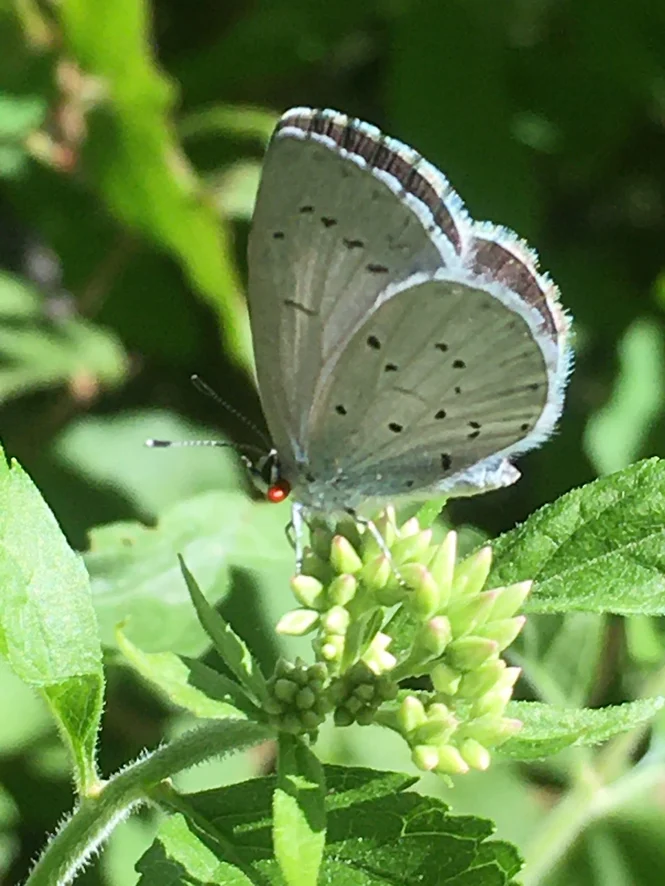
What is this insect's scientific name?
Celastrina argiolus
